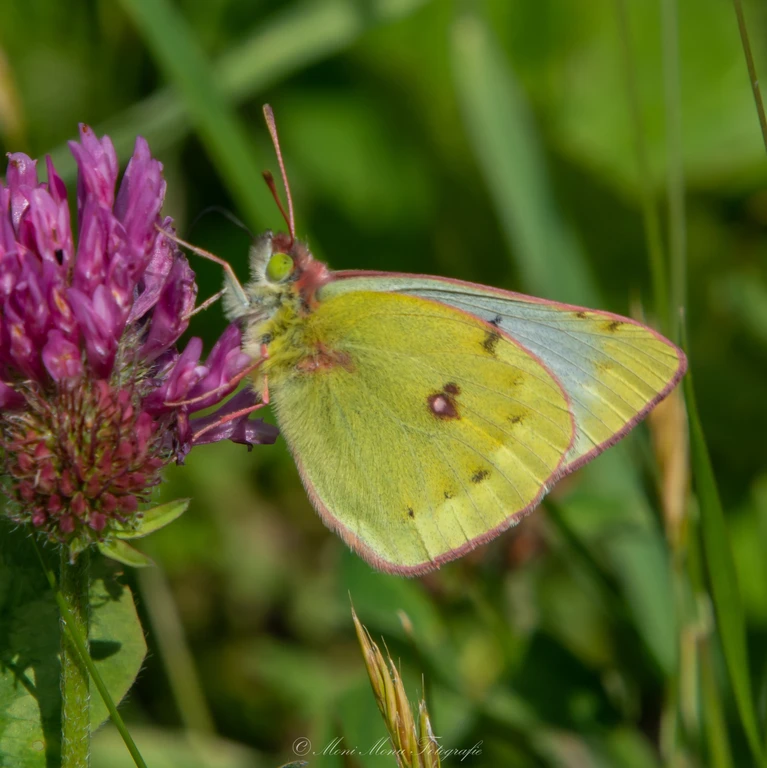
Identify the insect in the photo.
Colias phicomone
